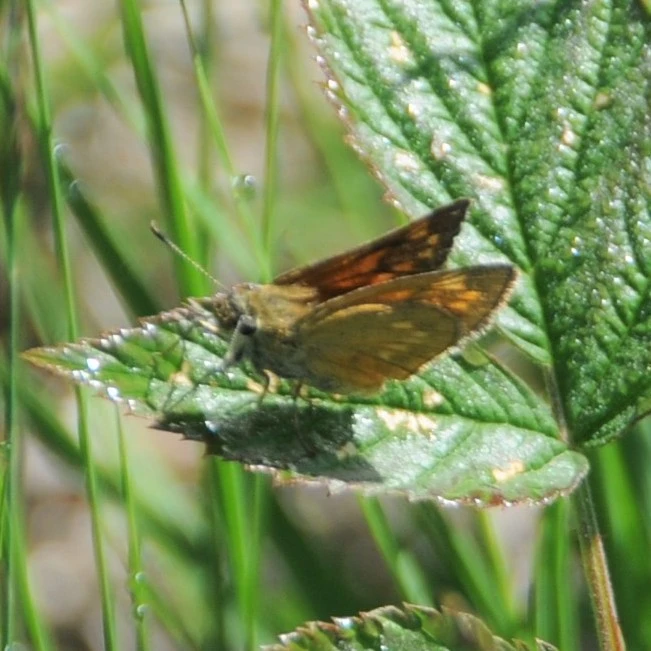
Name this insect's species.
Ochlodes sylvanus (also Ochlodes venata)
